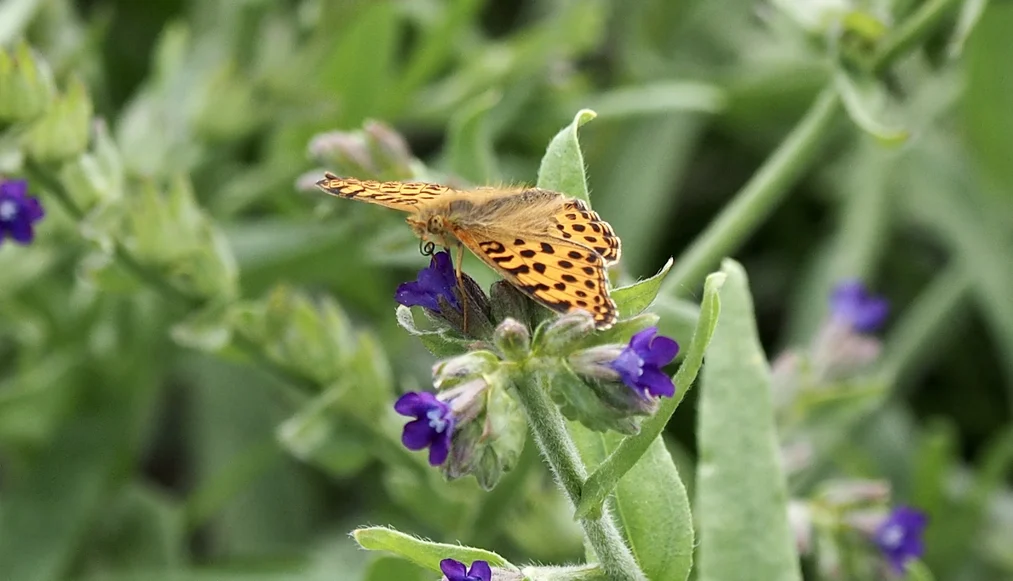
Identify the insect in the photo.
Issoria lathonia
